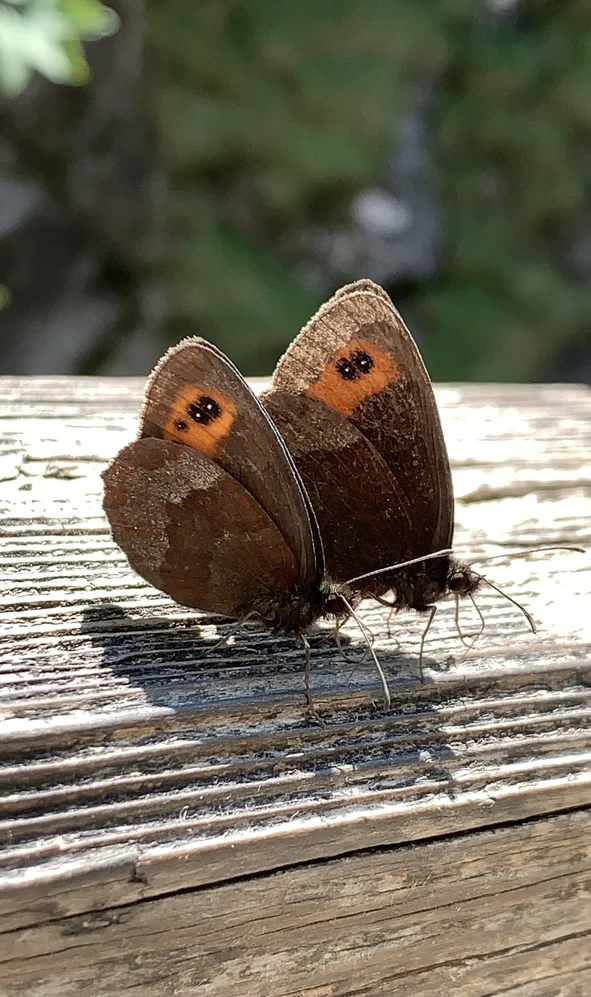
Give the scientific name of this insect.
Erebia aethiops
